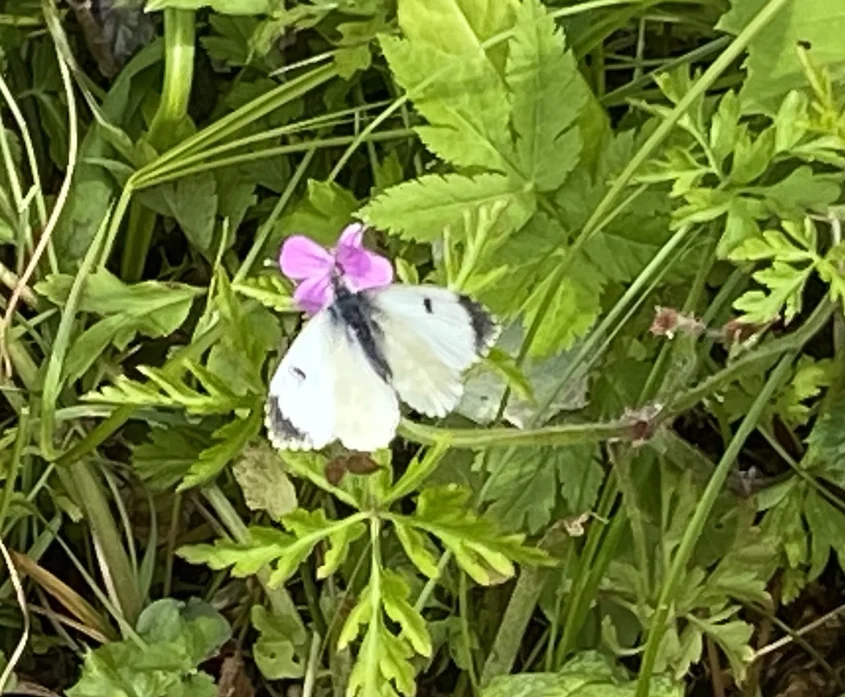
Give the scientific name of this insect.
Anthocharis cardamines
